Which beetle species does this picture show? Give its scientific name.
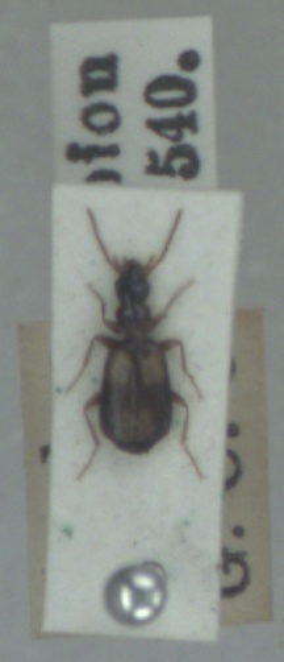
Calodromius spilotus
